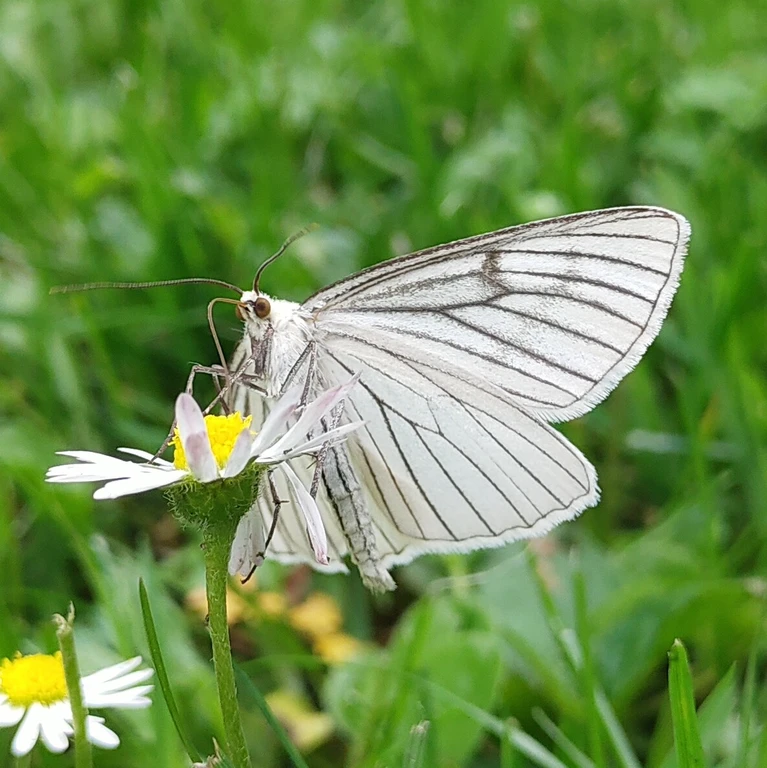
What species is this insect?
Siona lineata
